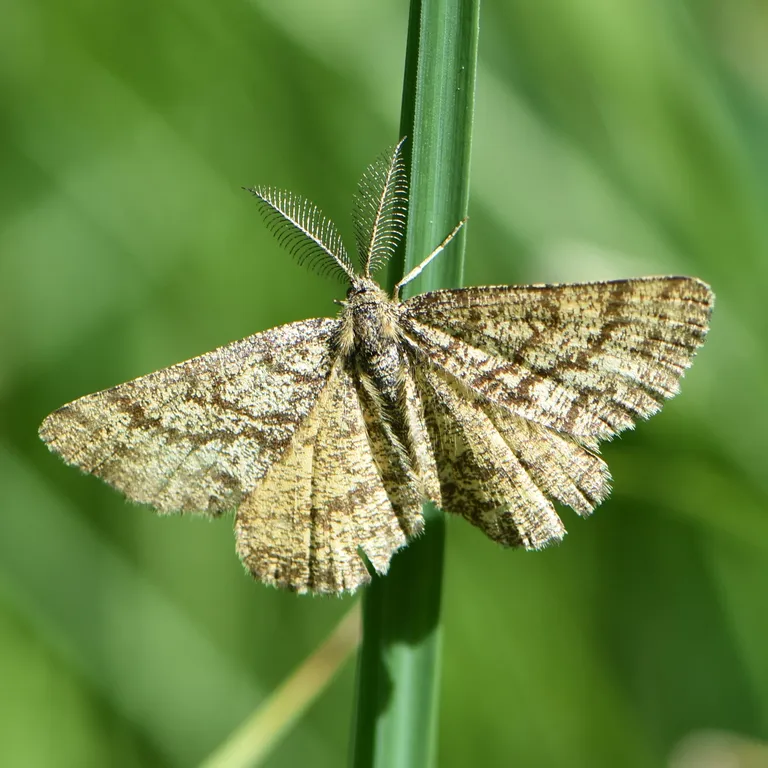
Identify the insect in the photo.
Ematurga atomaria
